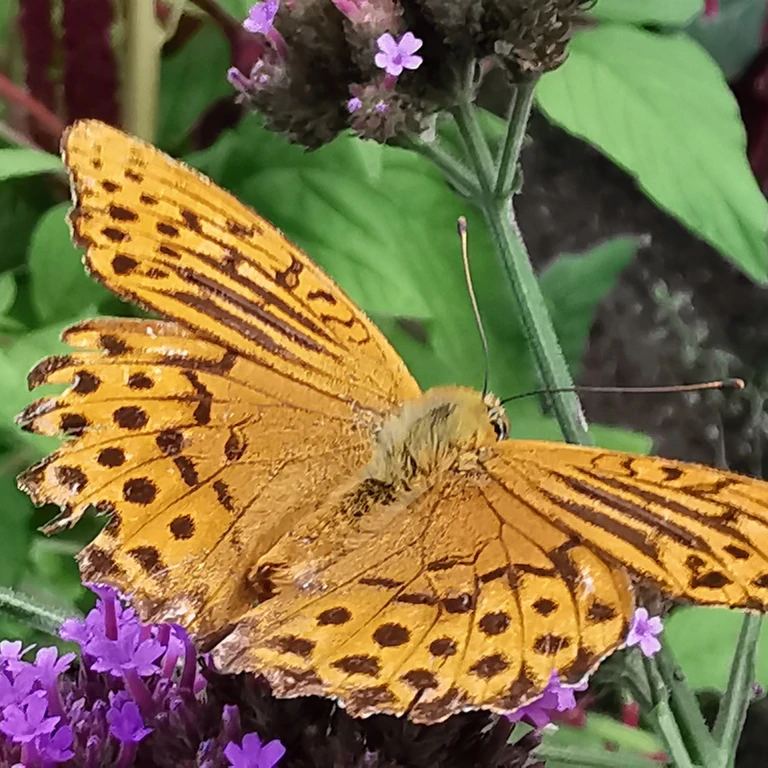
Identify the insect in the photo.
Argynnis paphia
